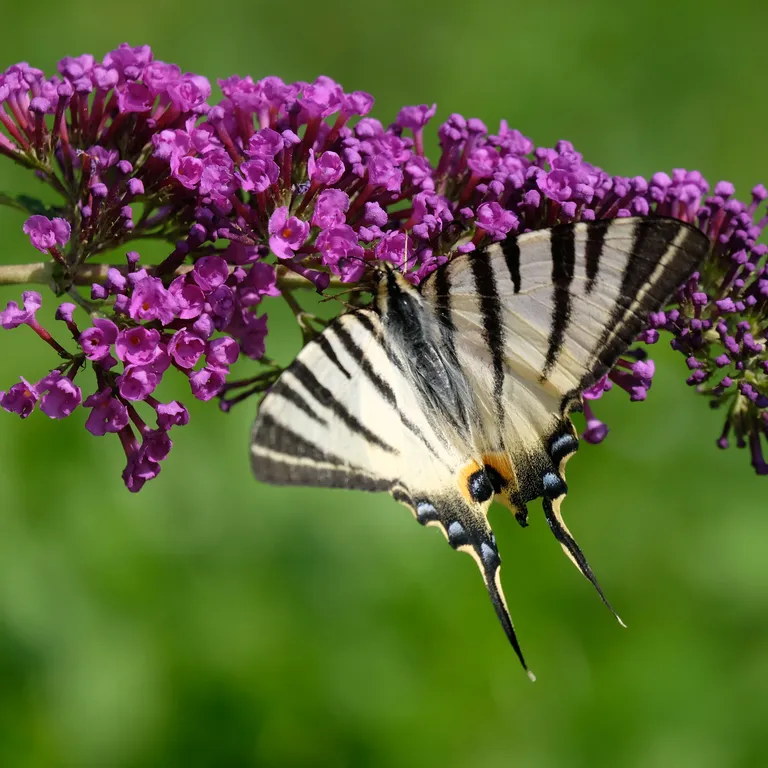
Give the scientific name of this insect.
Iphiclides podalirius
